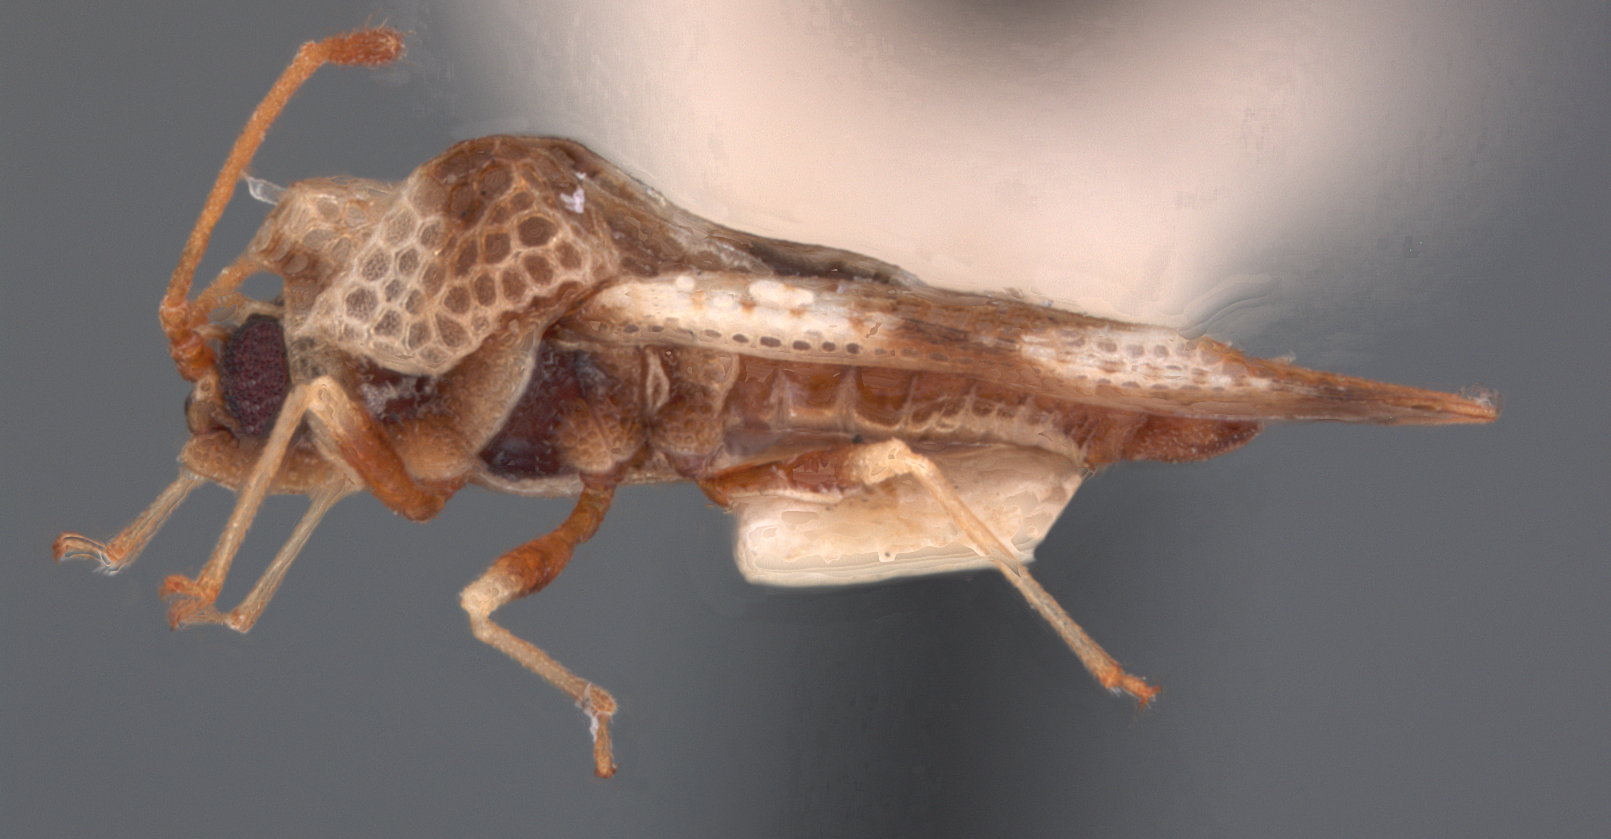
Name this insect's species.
Cysteochila apheles
